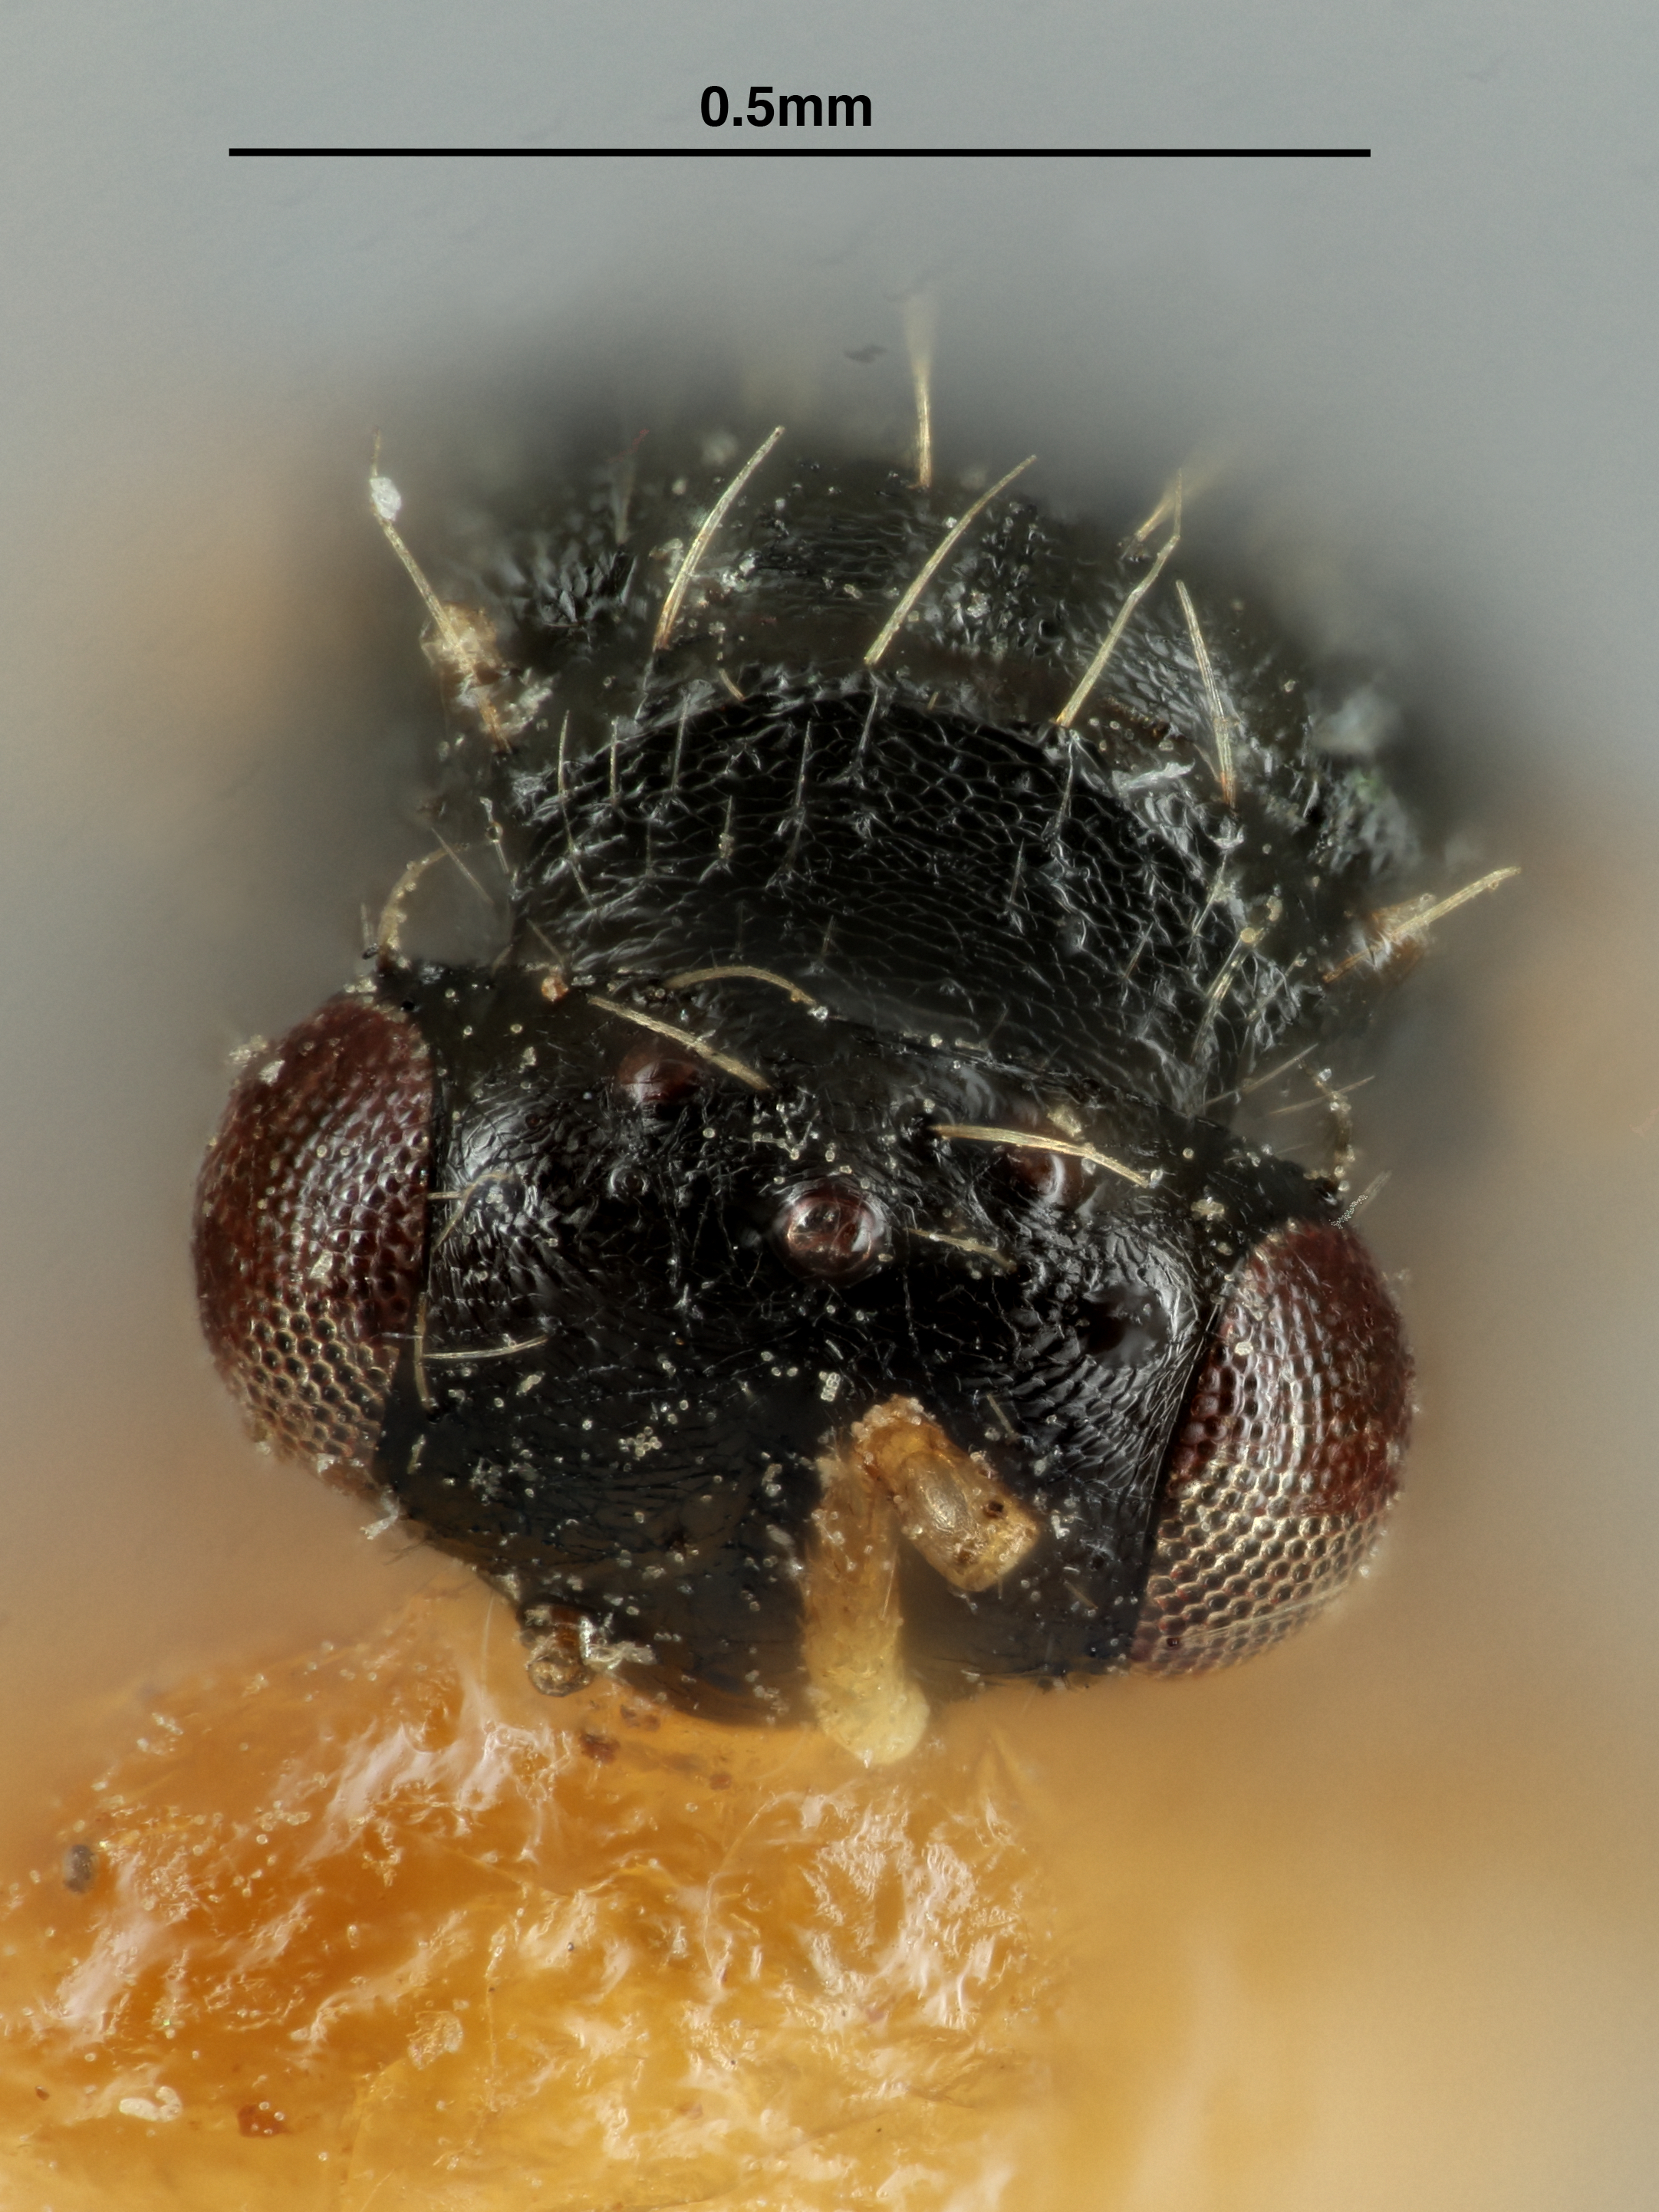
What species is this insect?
Euplectrus marginatus
